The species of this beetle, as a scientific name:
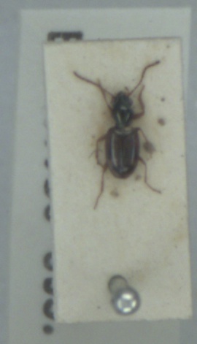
Bembidion articulatum
